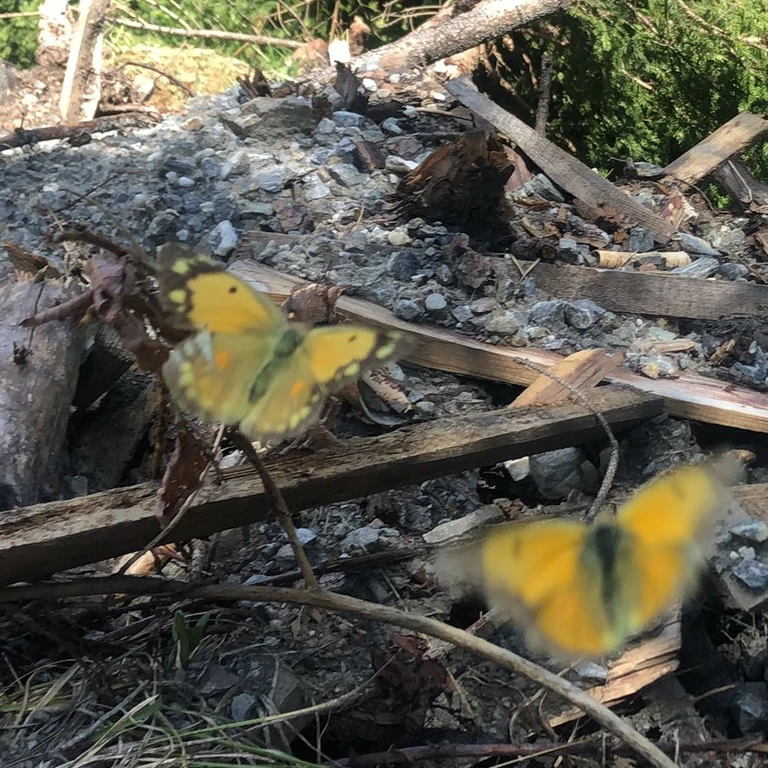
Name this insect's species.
Colias croceus
